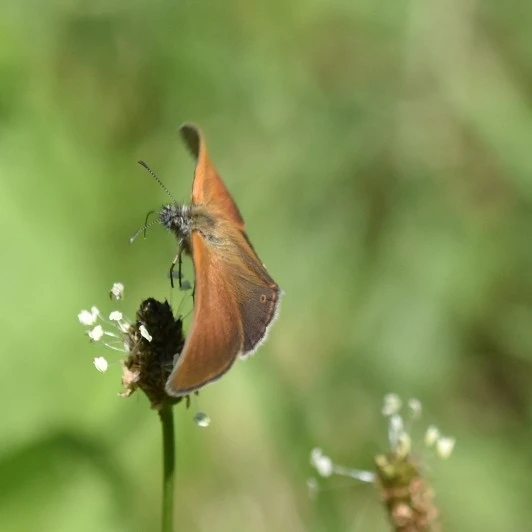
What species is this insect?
Coenonympha glycerion (also Coenonympha iphis)
